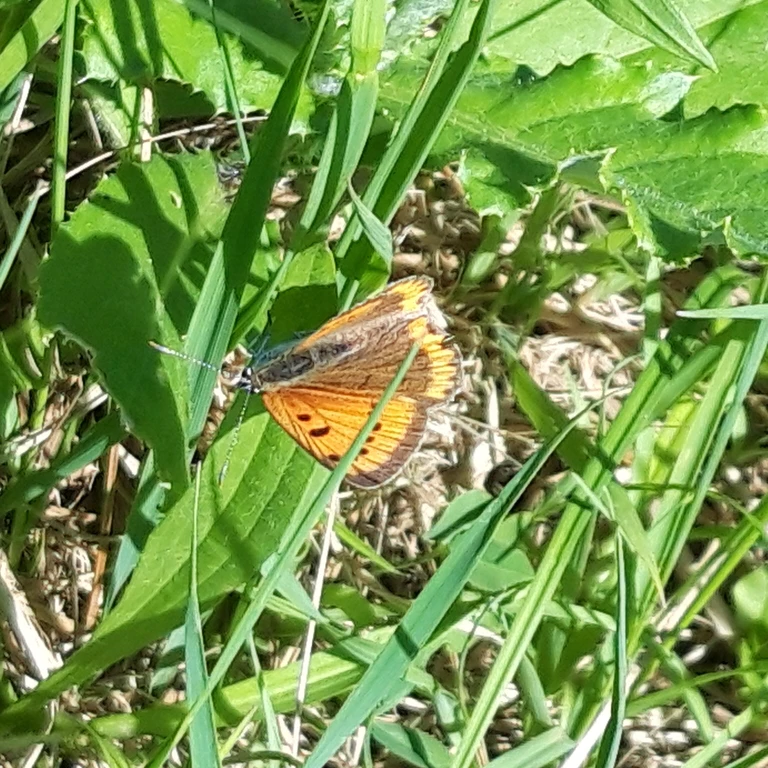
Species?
Lycaena dispar
